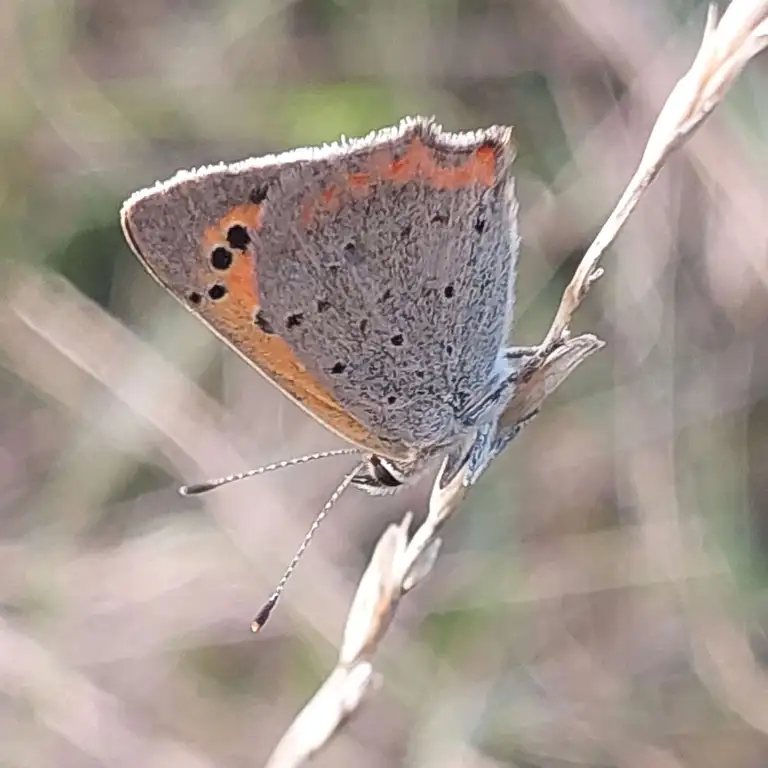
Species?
Lycaena phlaeas
